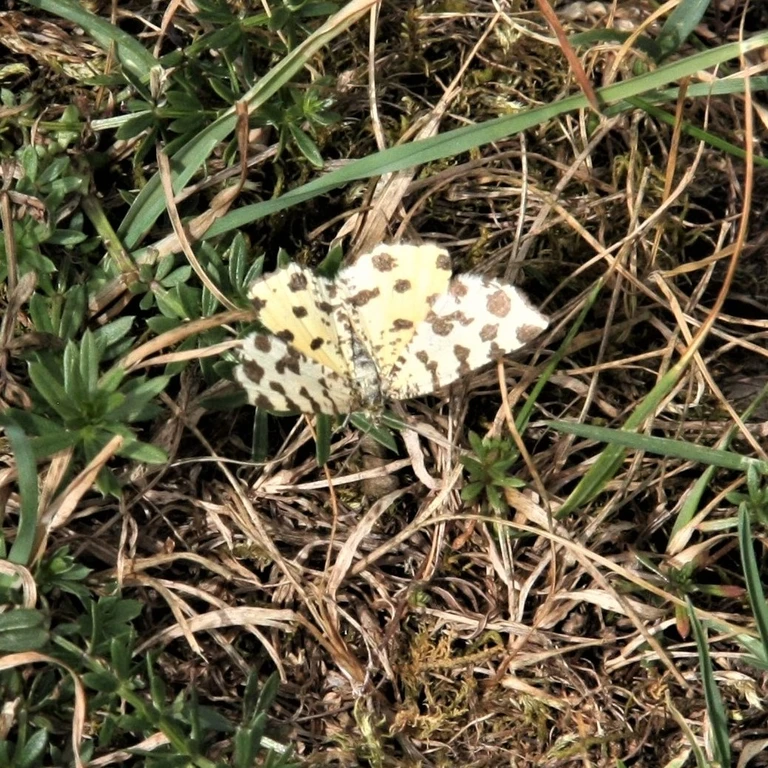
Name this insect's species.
Pseudopanthera macularia
